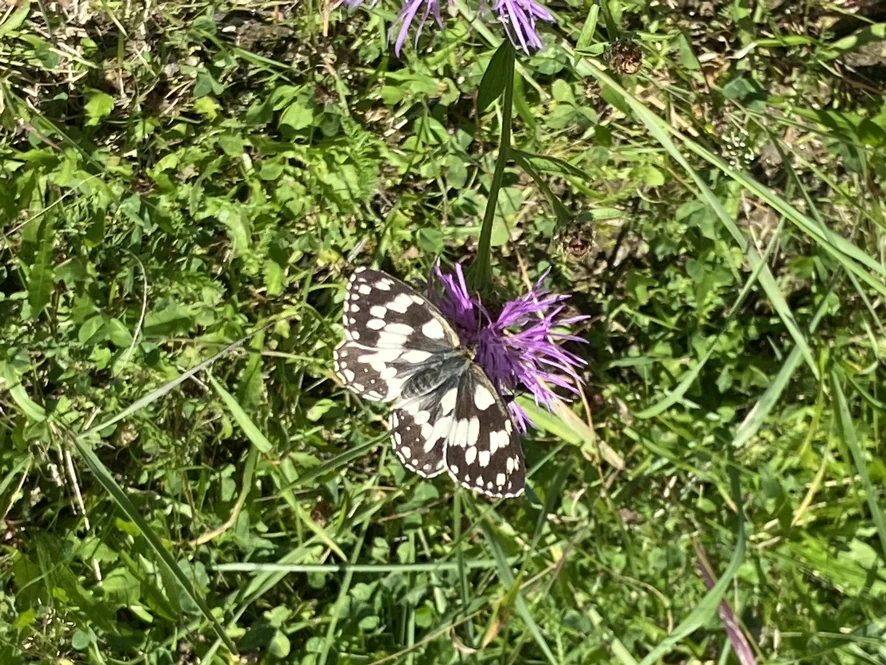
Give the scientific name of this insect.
Melanargia galathea
